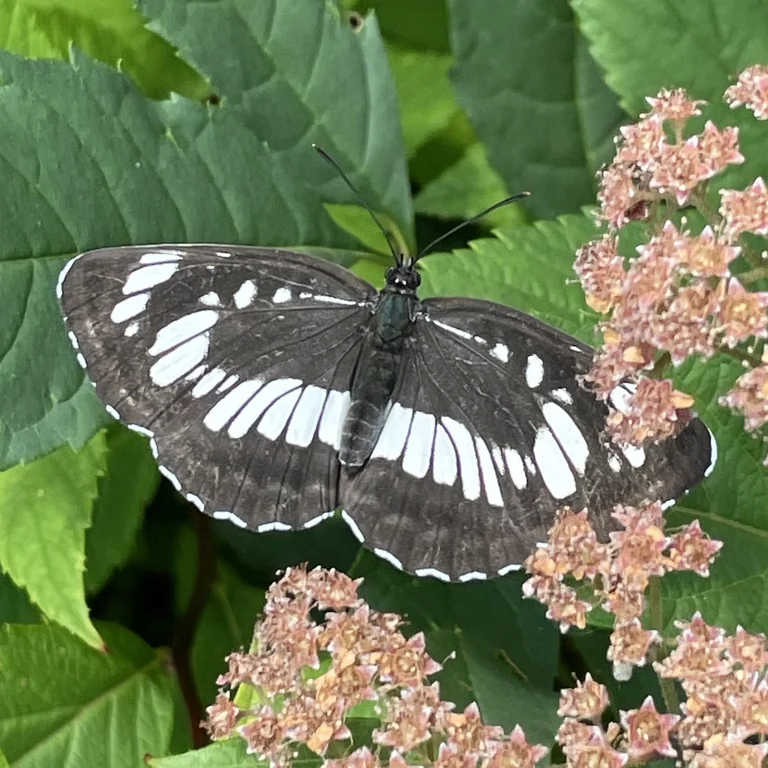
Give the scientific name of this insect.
Neptis rivularis
